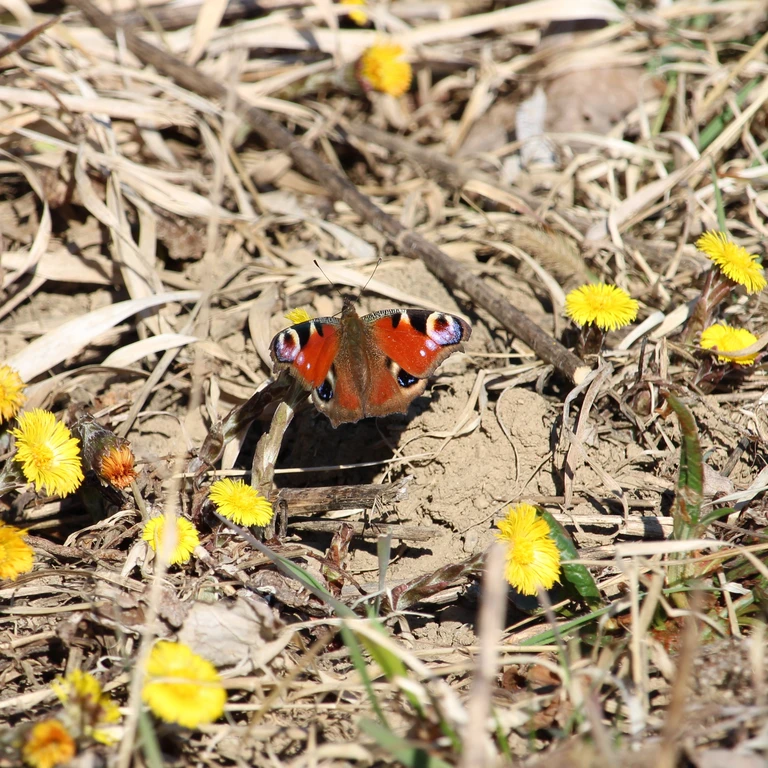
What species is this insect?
Aglais io
